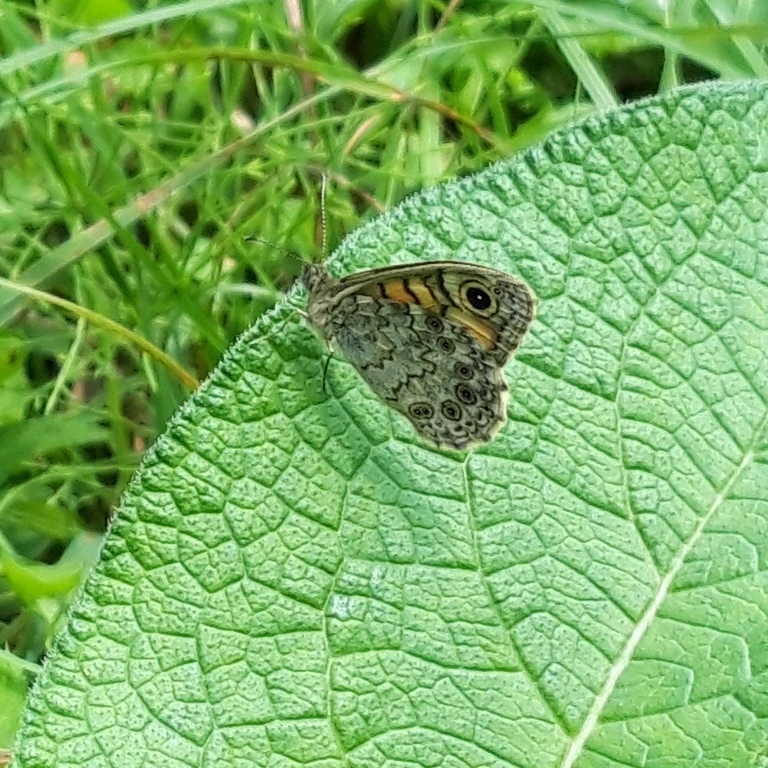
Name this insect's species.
Lasiommata megera (also Pararge megera)
